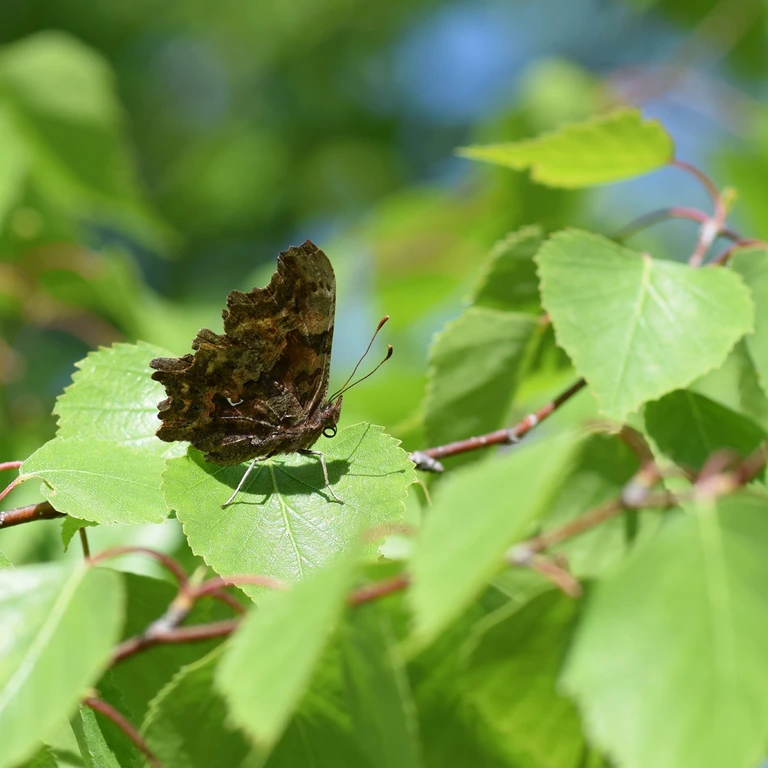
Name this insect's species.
Polygonia c-album
